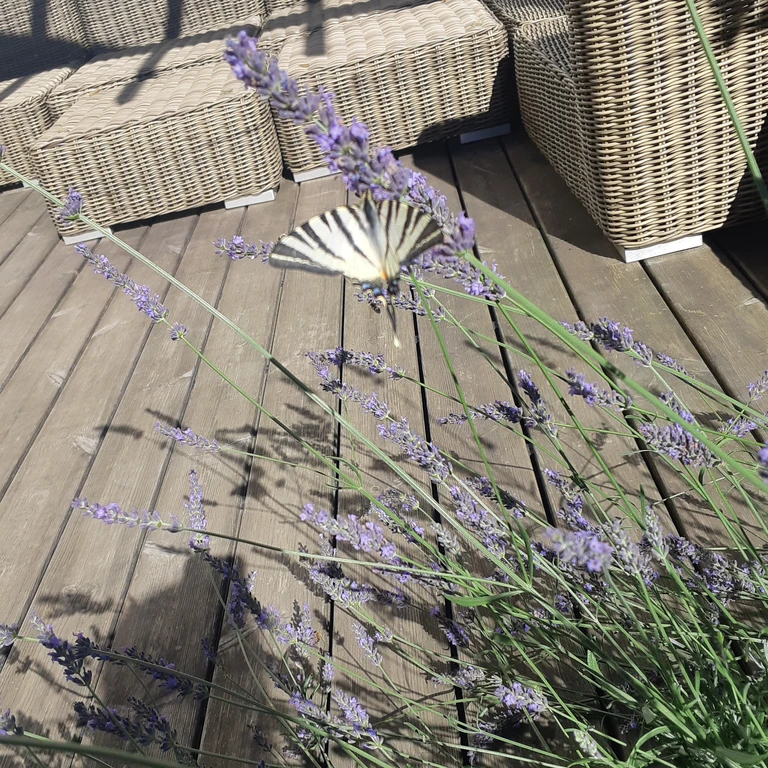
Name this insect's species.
Iphiclides podalirius
